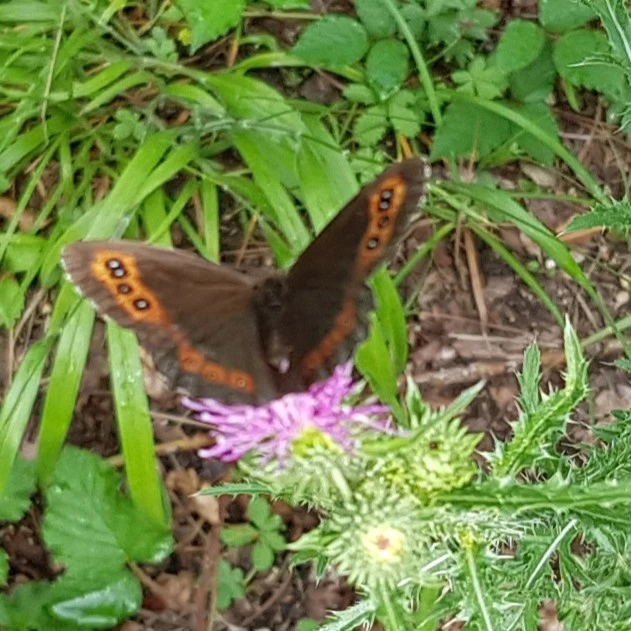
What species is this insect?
Erebia aethiops
